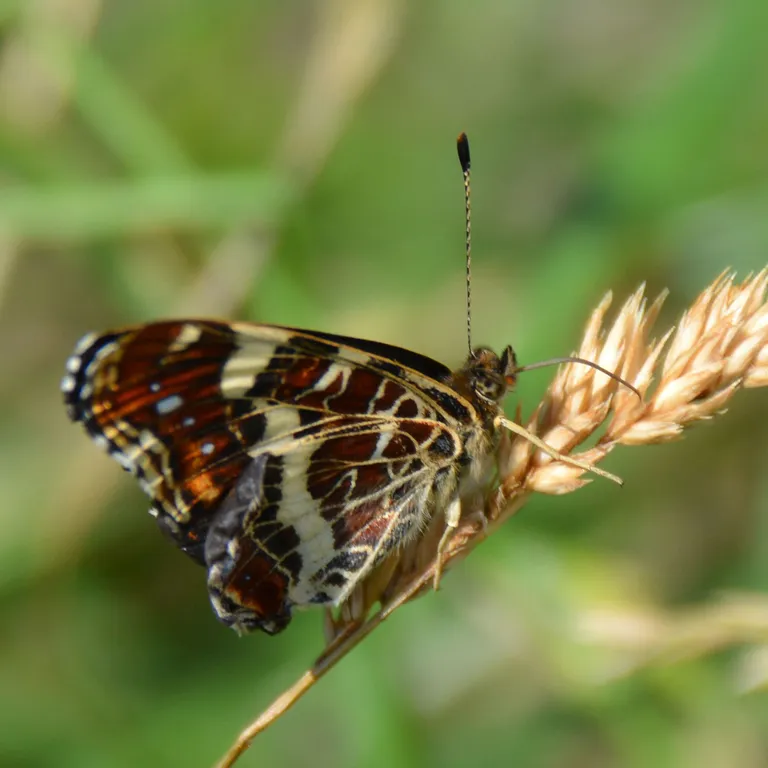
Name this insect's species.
Araschnia levana
